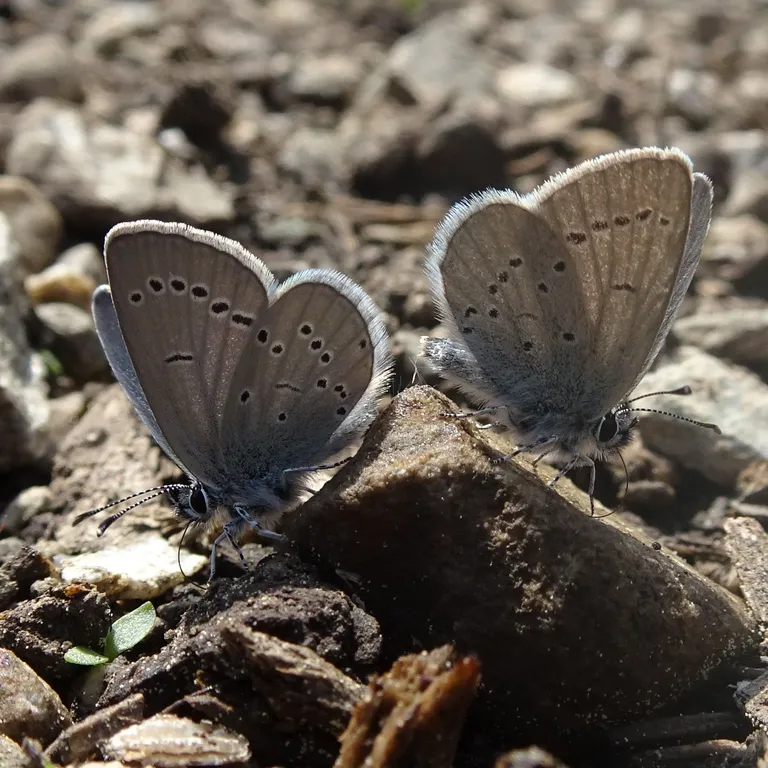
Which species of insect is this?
Cupido minimus
